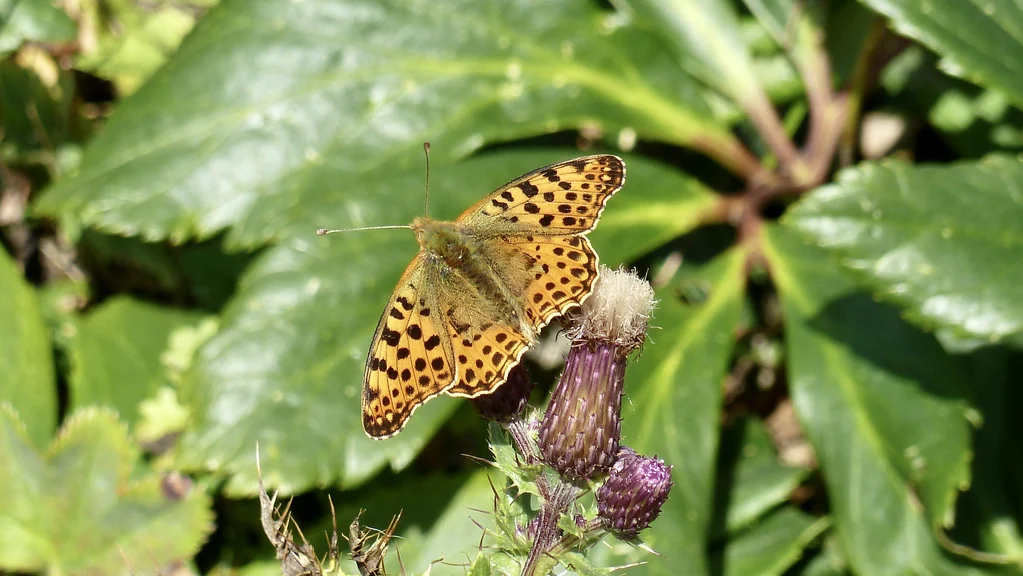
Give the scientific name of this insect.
Issoria lathonia
